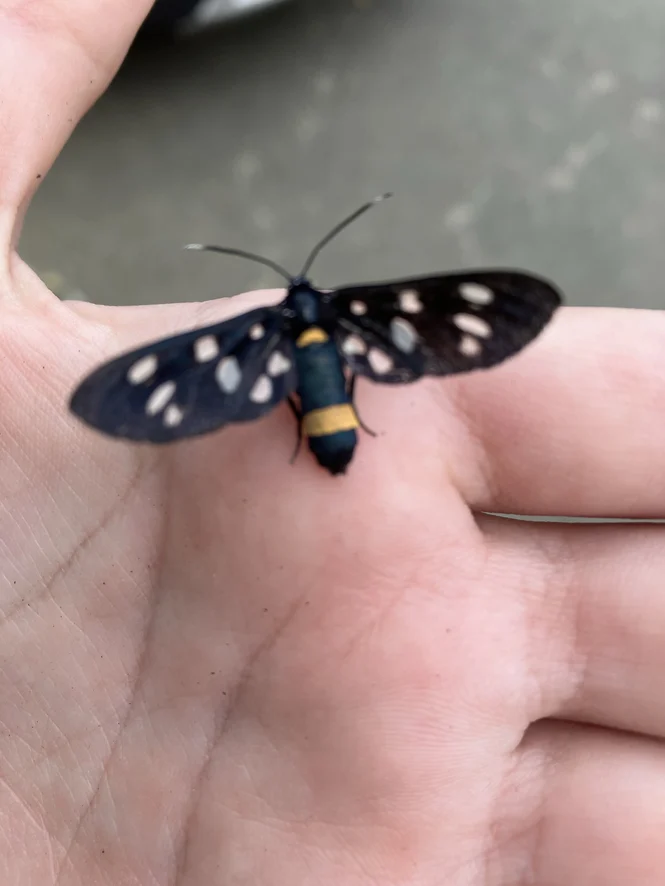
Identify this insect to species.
Amata phegea
